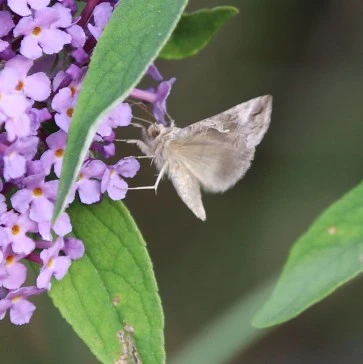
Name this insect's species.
Autographa gamma
